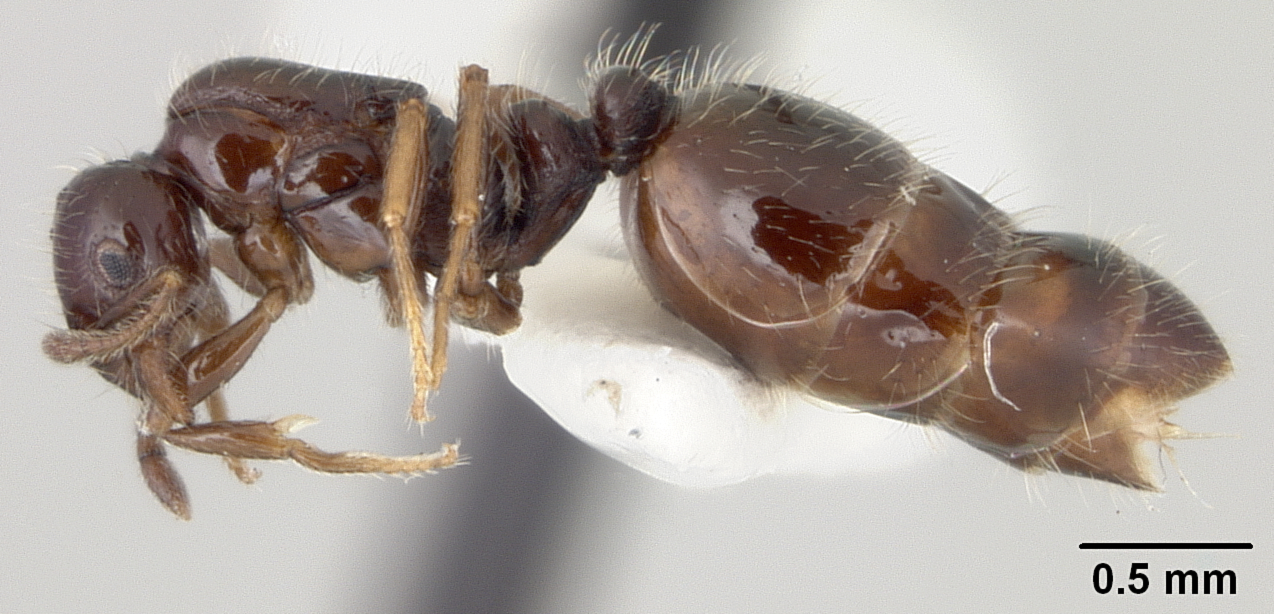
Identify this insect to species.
Monomorium trageri
